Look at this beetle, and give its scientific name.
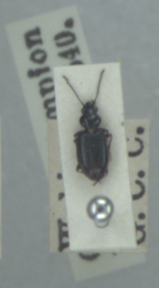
Bembidion lunulatum
